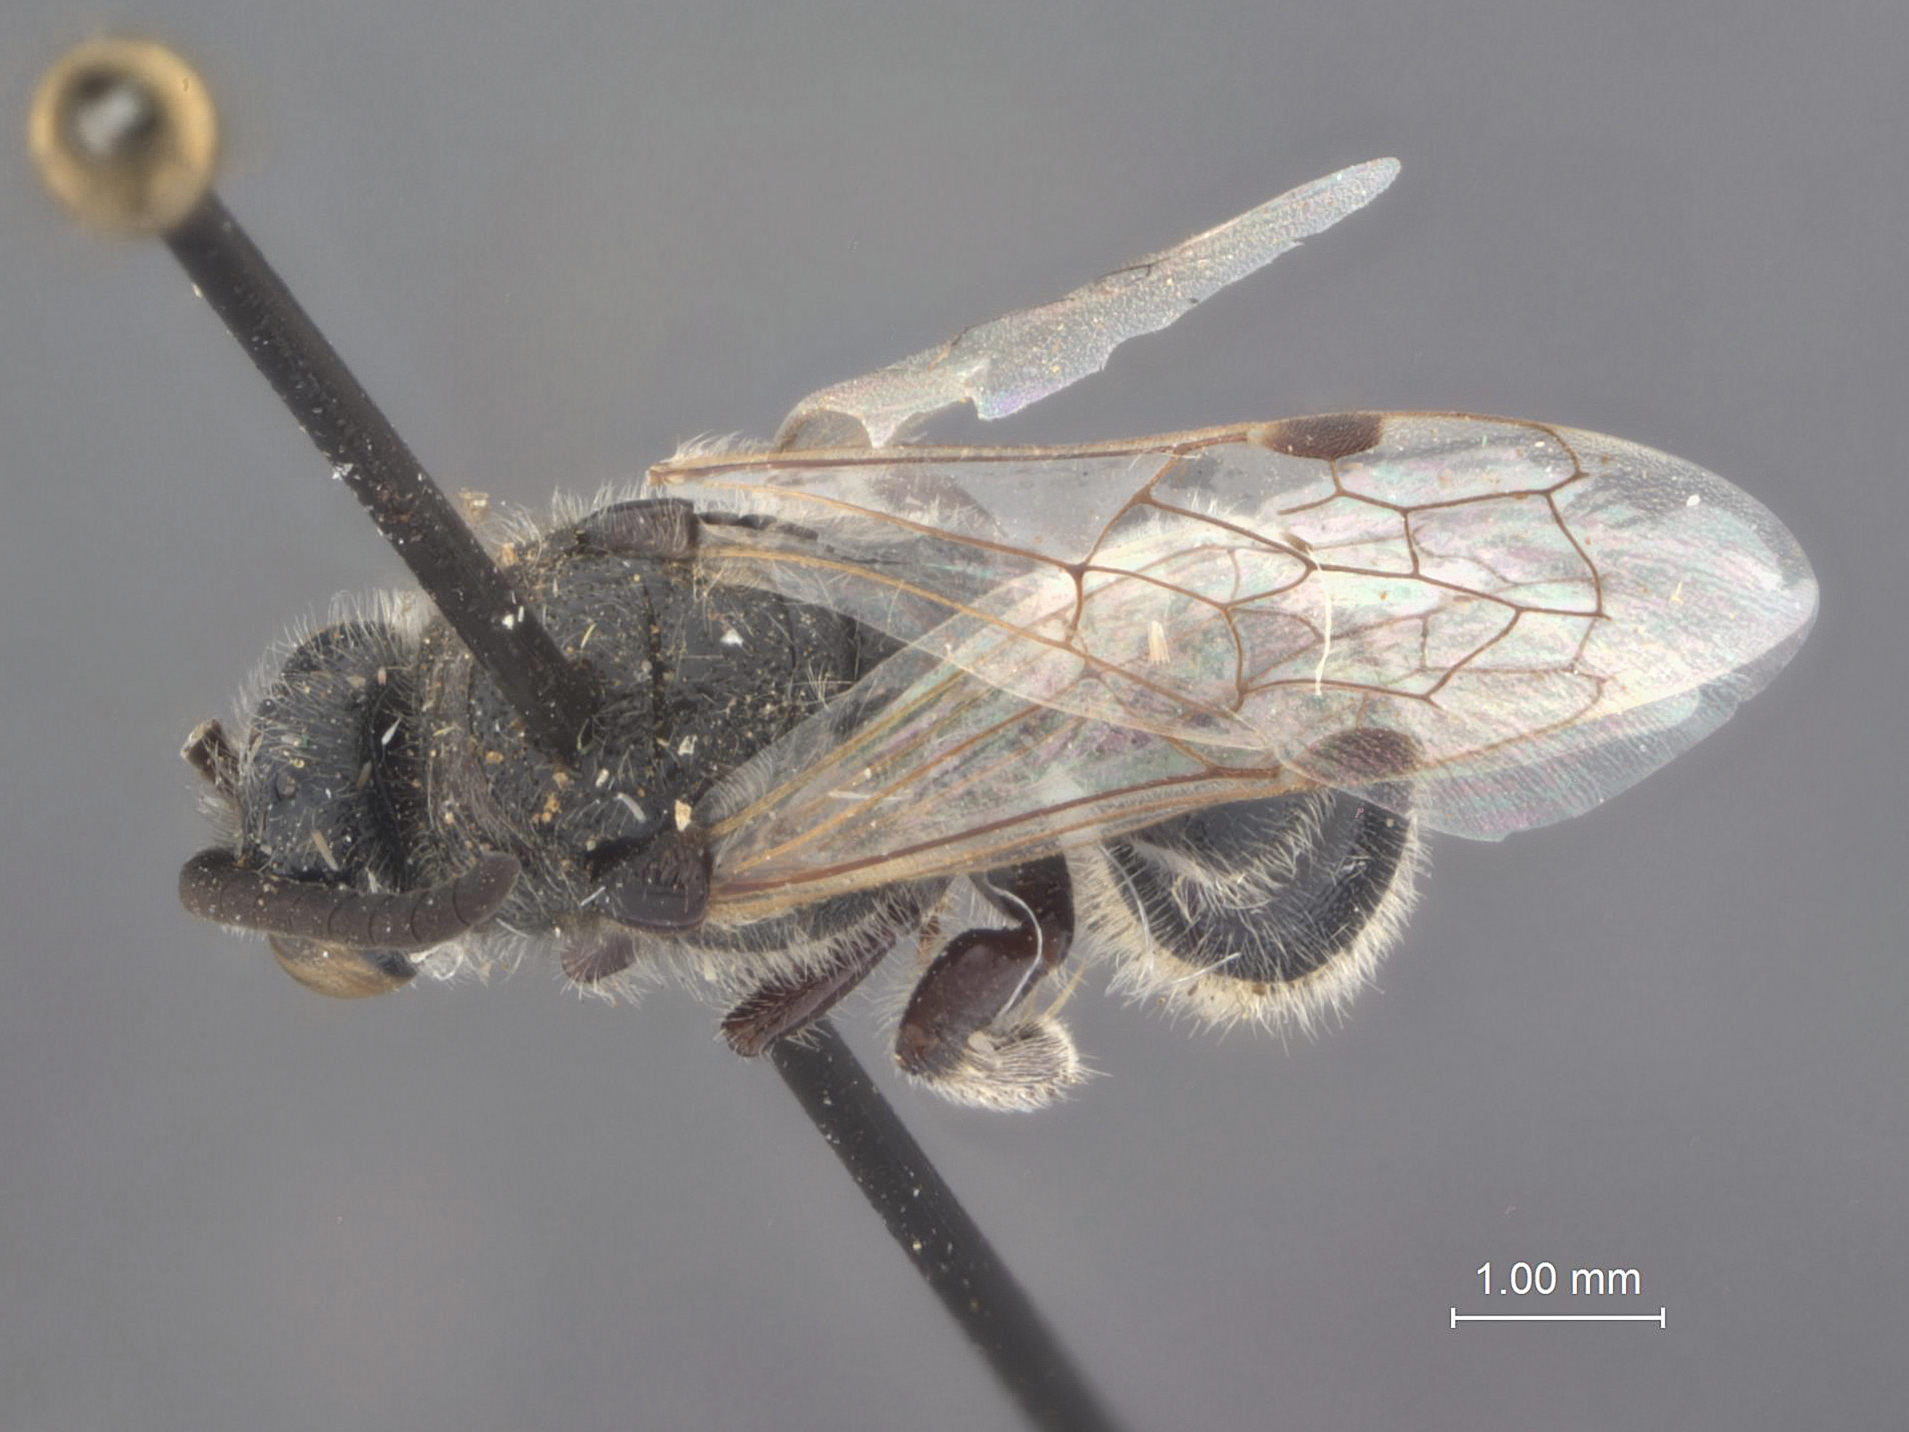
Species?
Partiphia mitchelli
